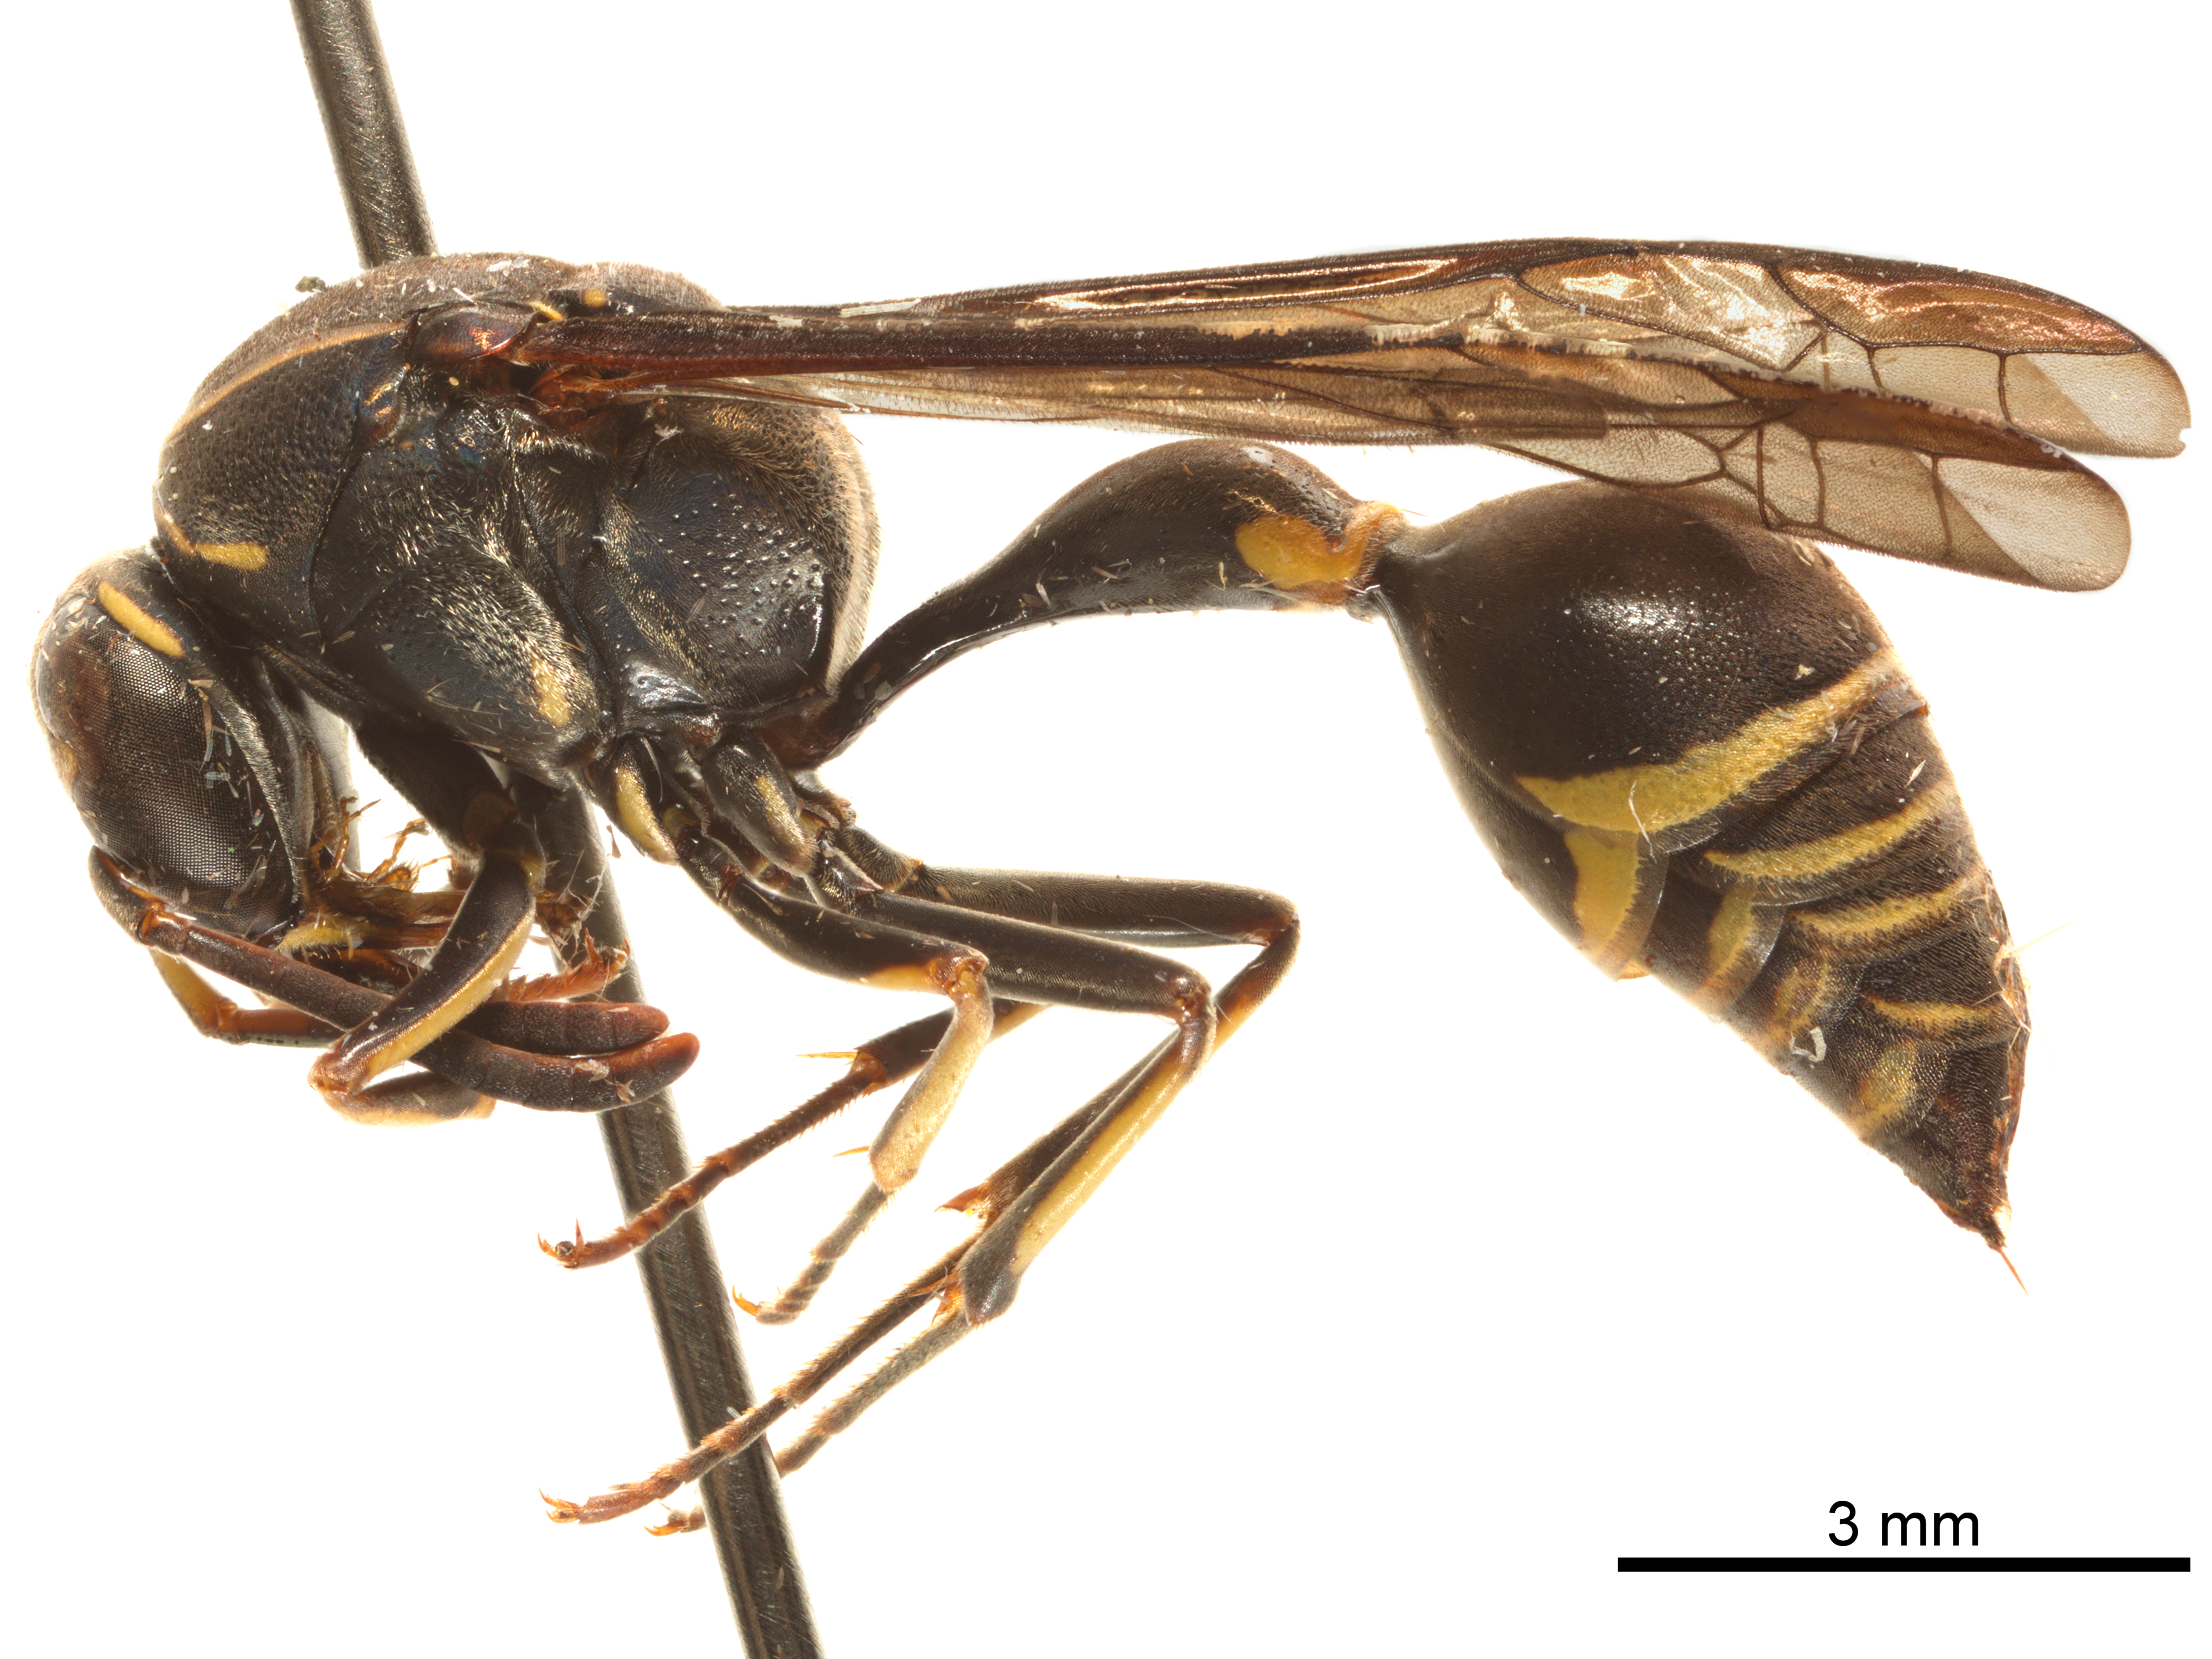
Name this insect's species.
Santamenes novarae
